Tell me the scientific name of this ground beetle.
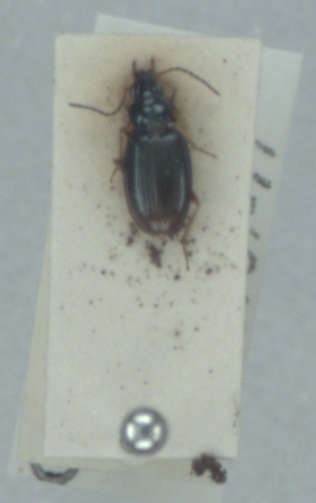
Bembidion deletum
